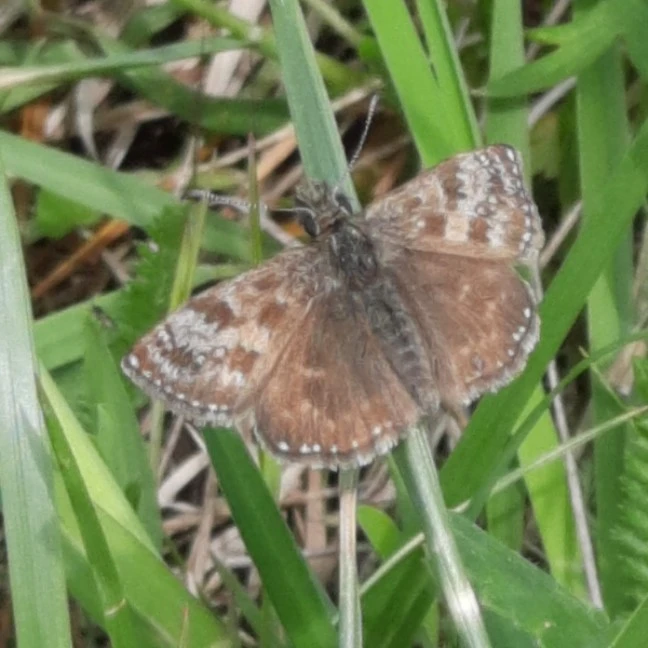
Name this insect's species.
Erynnis tages
